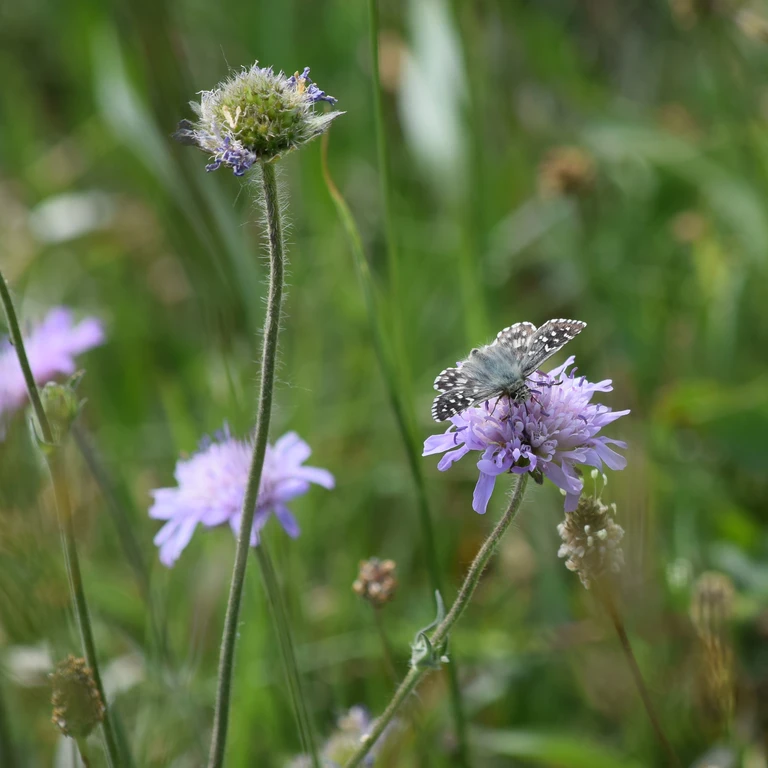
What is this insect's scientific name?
Pyrgus armoricanus
